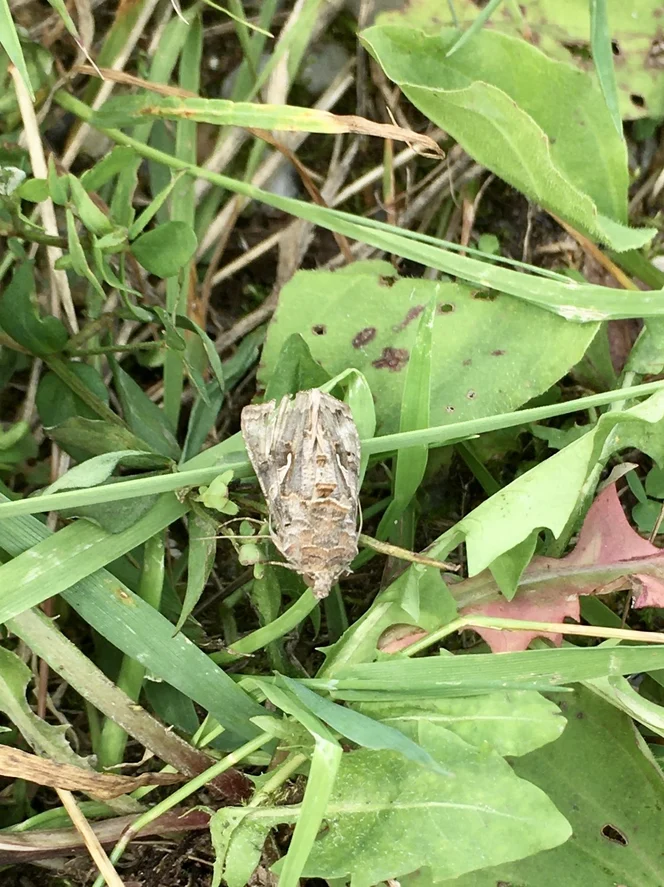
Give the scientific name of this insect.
Autographa gamma
